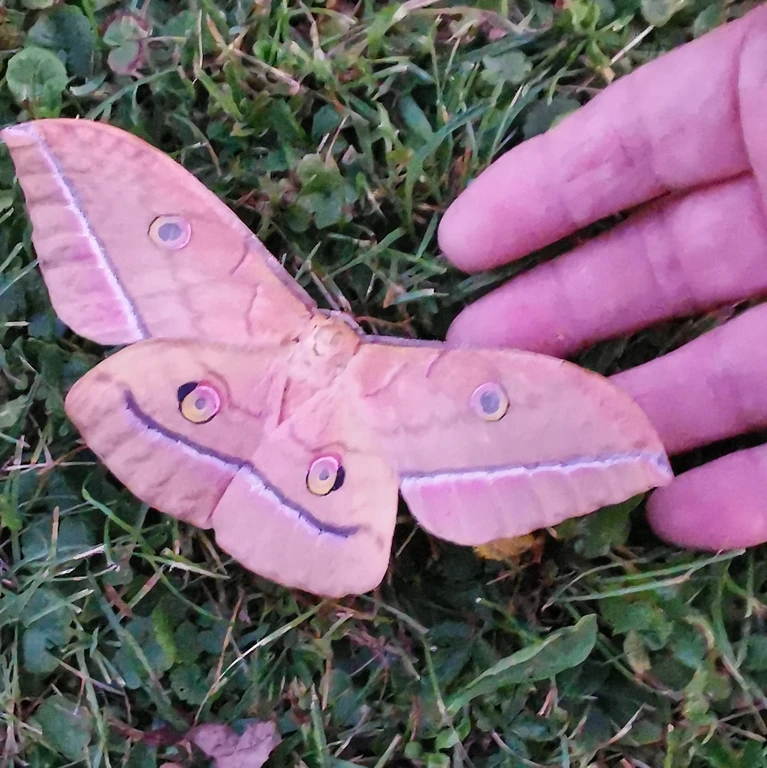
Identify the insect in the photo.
Antheraea yamamai
